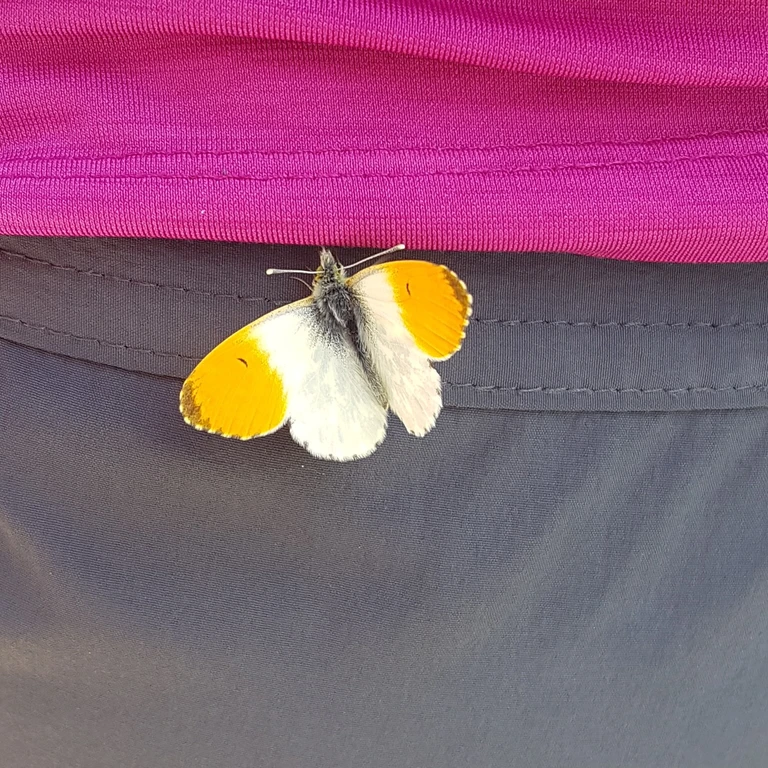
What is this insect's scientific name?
Anthocharis cardamines
